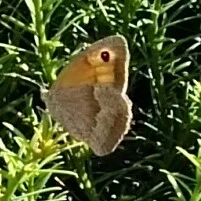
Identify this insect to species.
Maniola jurtina
